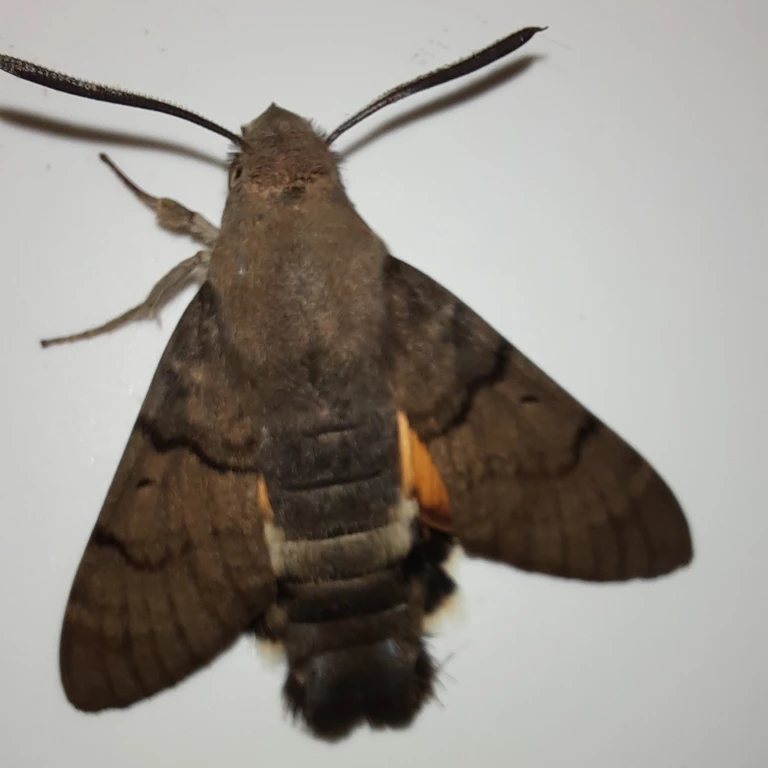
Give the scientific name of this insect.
Macroglossum stellatarum
